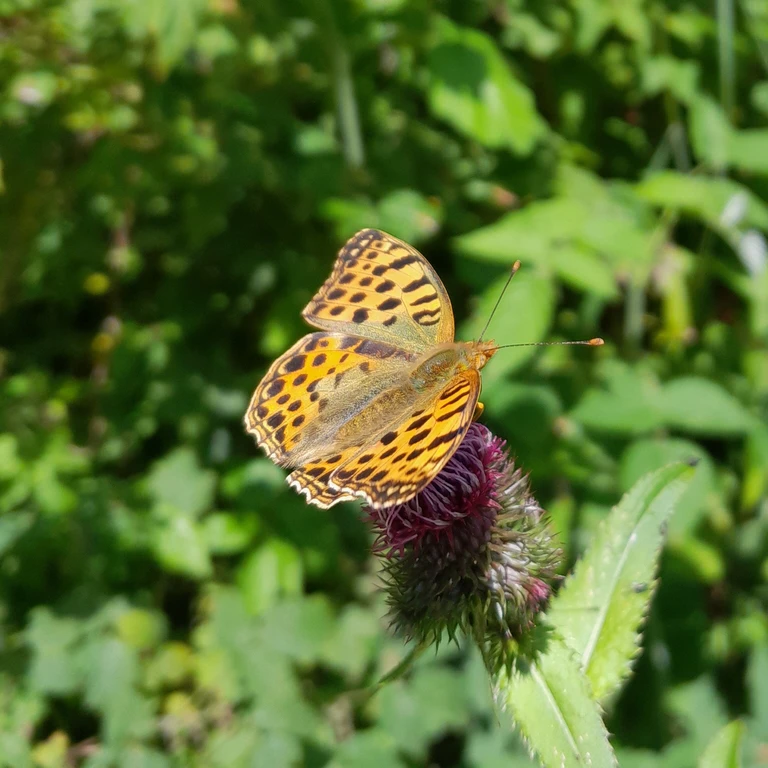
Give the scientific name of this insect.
Issoria lathonia
